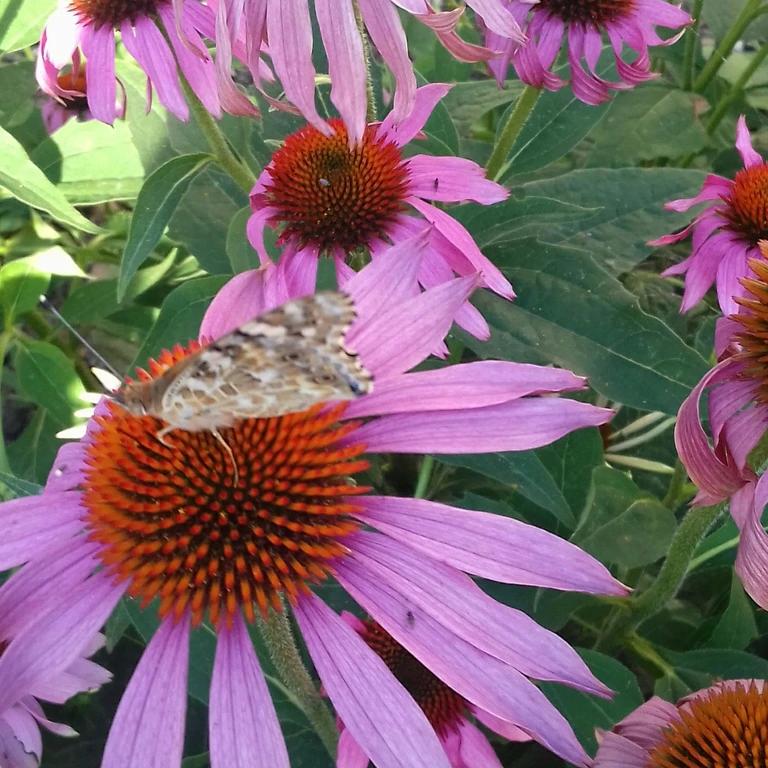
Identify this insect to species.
Vanessa cardui
